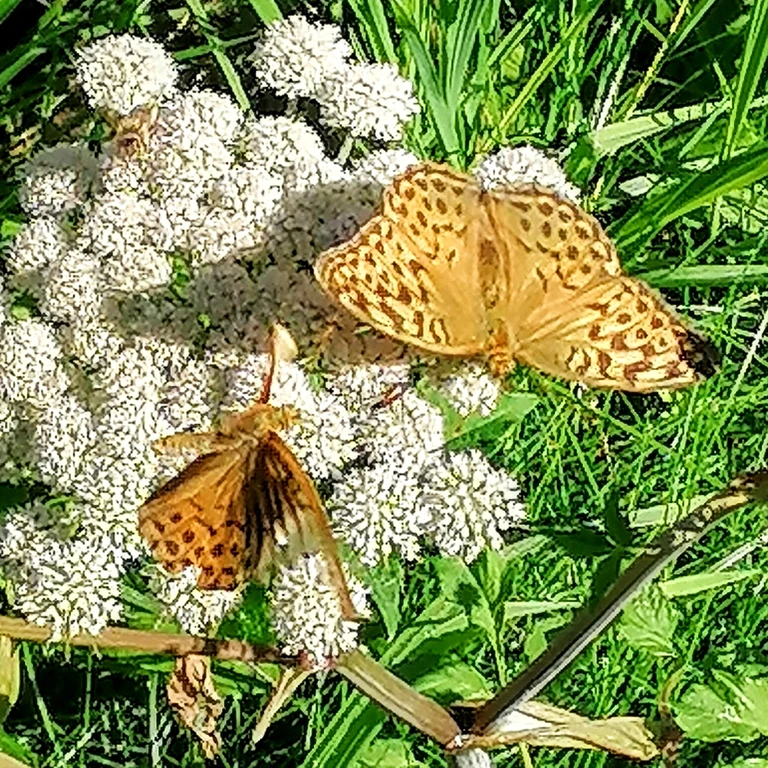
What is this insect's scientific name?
Argynnis paphia
